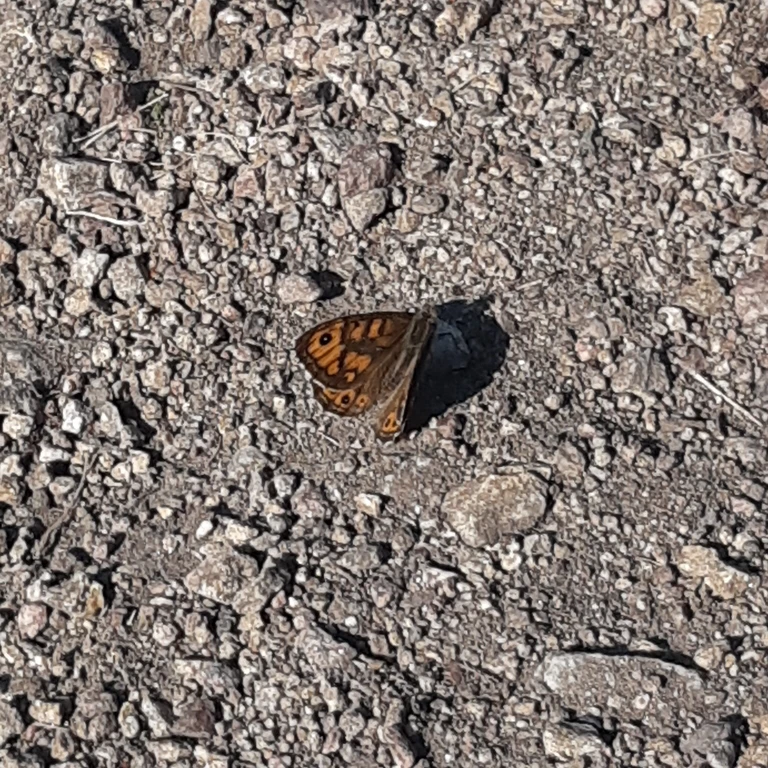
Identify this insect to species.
Lasiommata megera (also Pararge megera)
